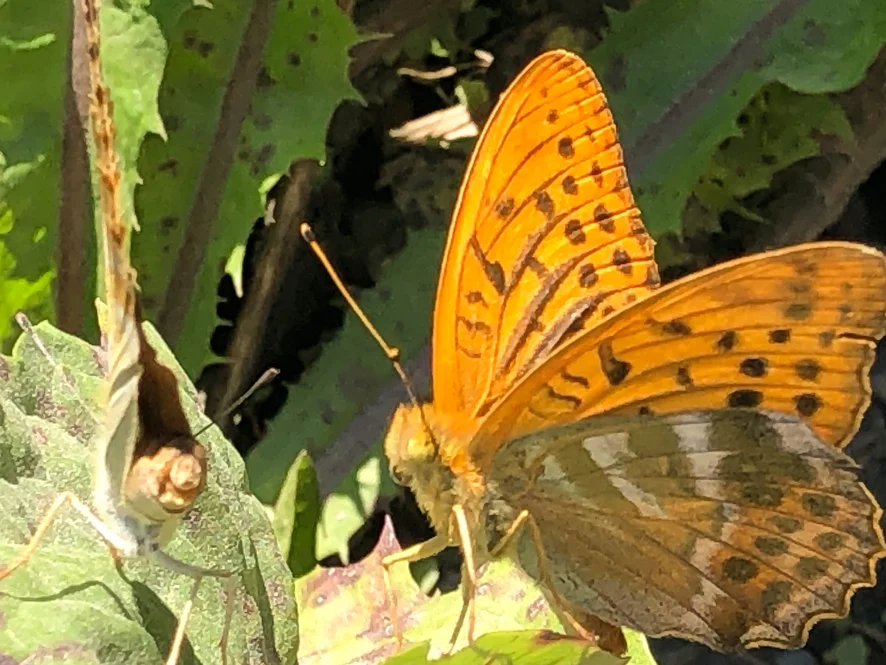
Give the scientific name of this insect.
Argynnis paphia
